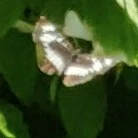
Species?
Neptis rivularis
